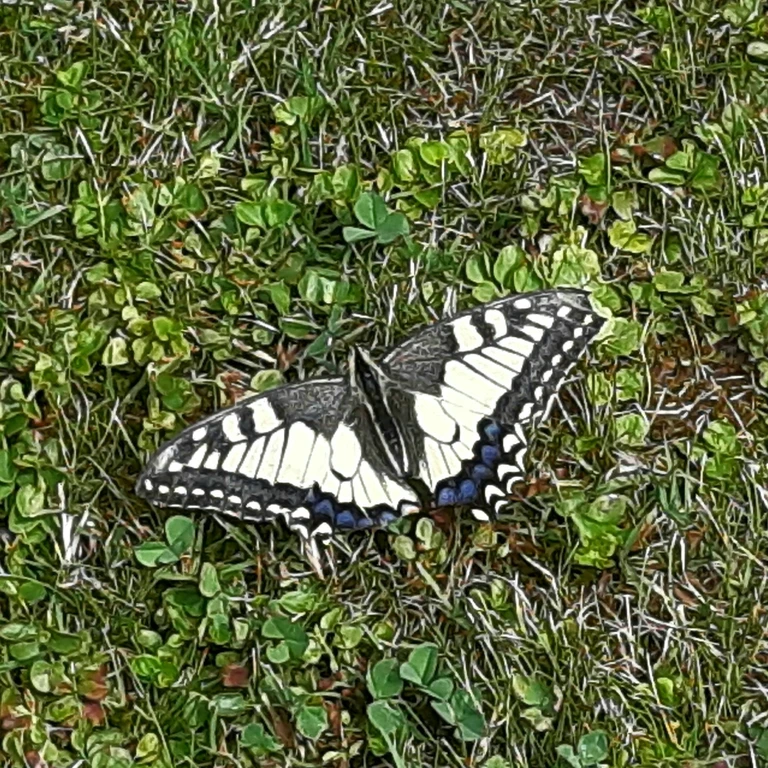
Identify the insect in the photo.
Papilio machaon
